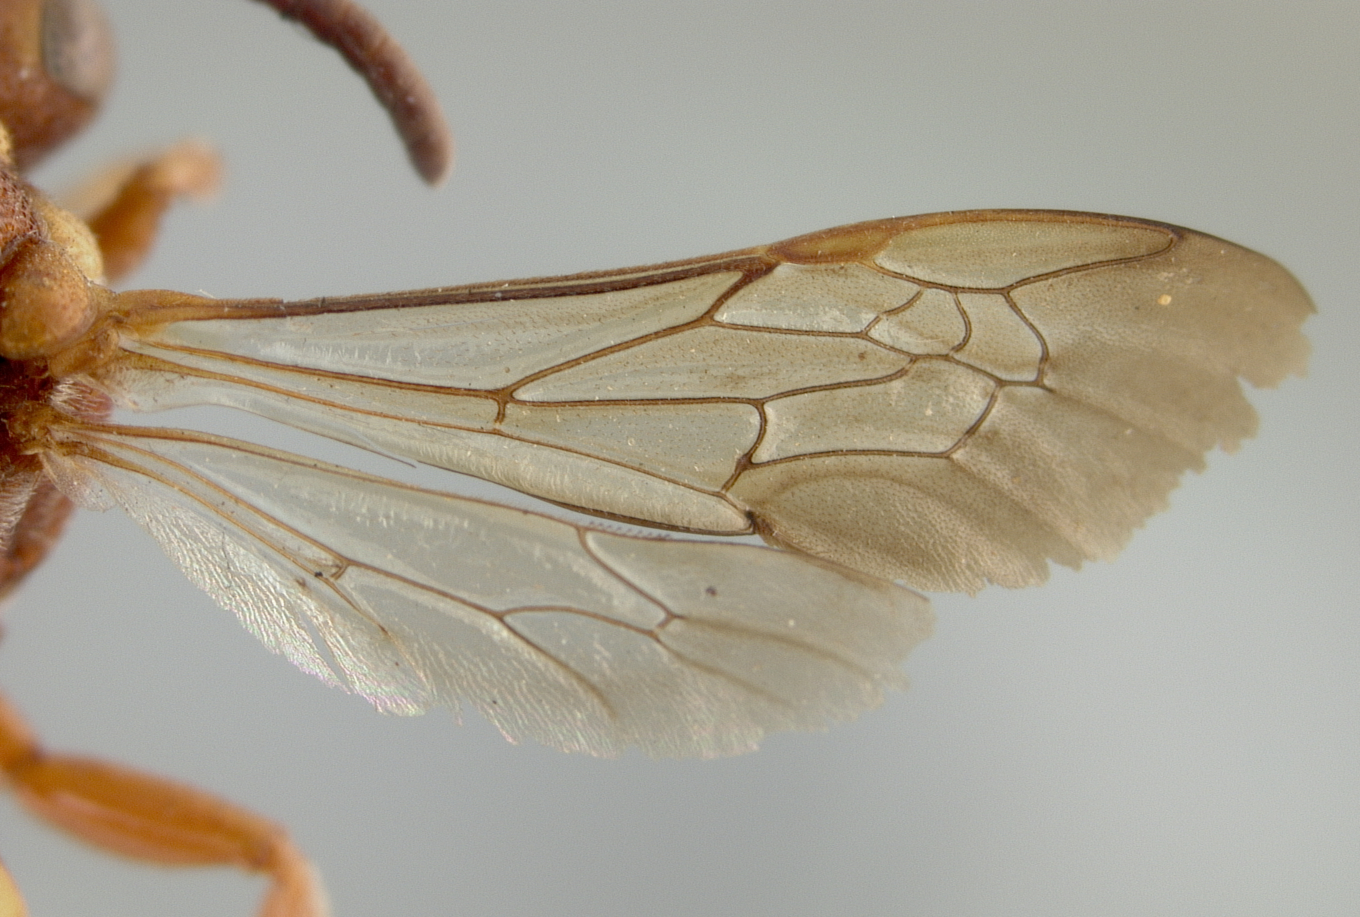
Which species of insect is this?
Nomada belfragei
